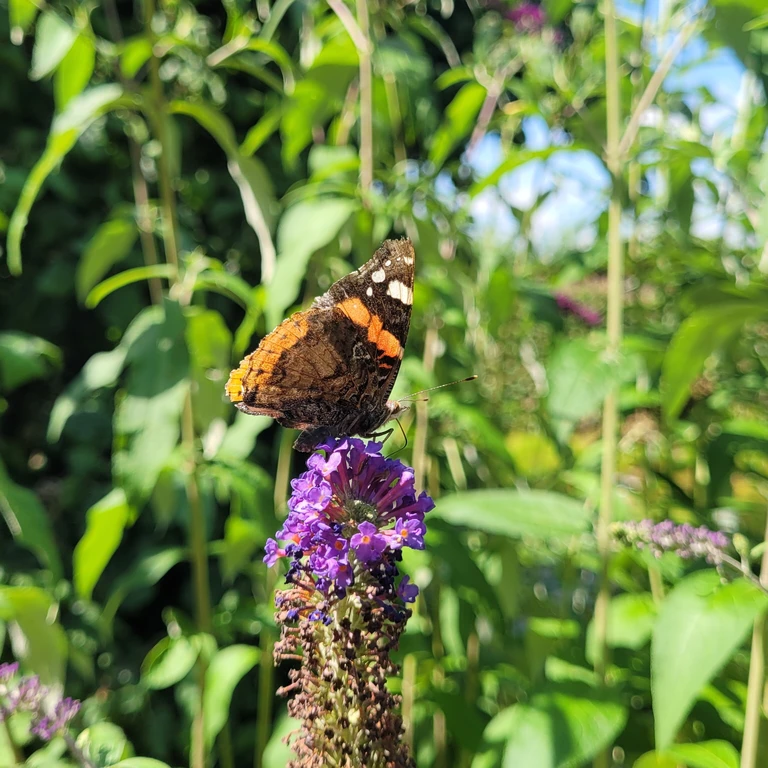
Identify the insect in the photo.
Vanessa atalanta
